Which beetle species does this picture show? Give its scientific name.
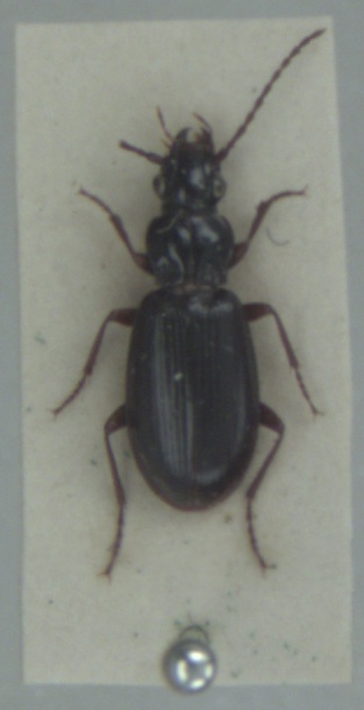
Patrobus atrorufus
